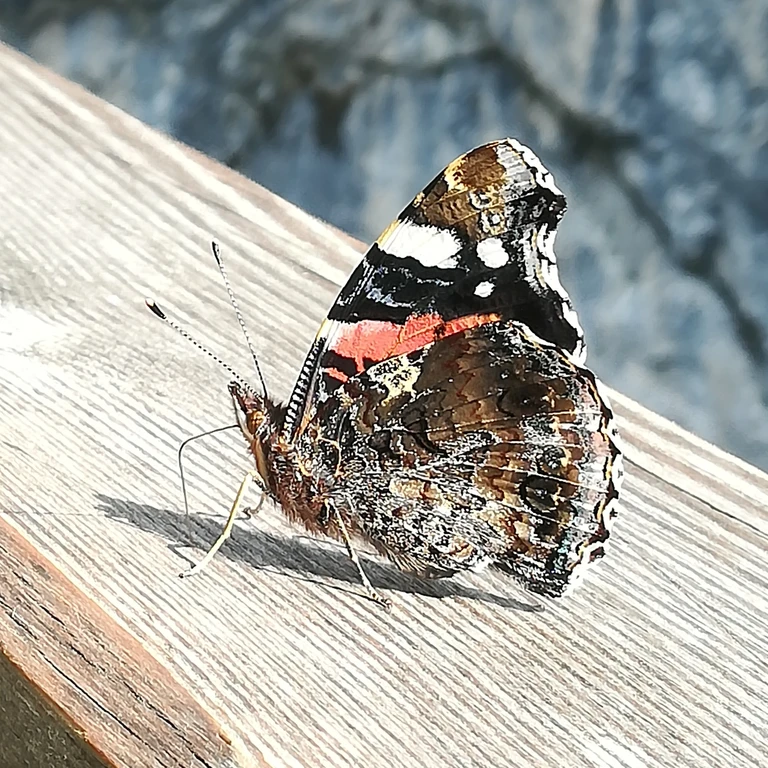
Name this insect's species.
Vanessa atalanta
